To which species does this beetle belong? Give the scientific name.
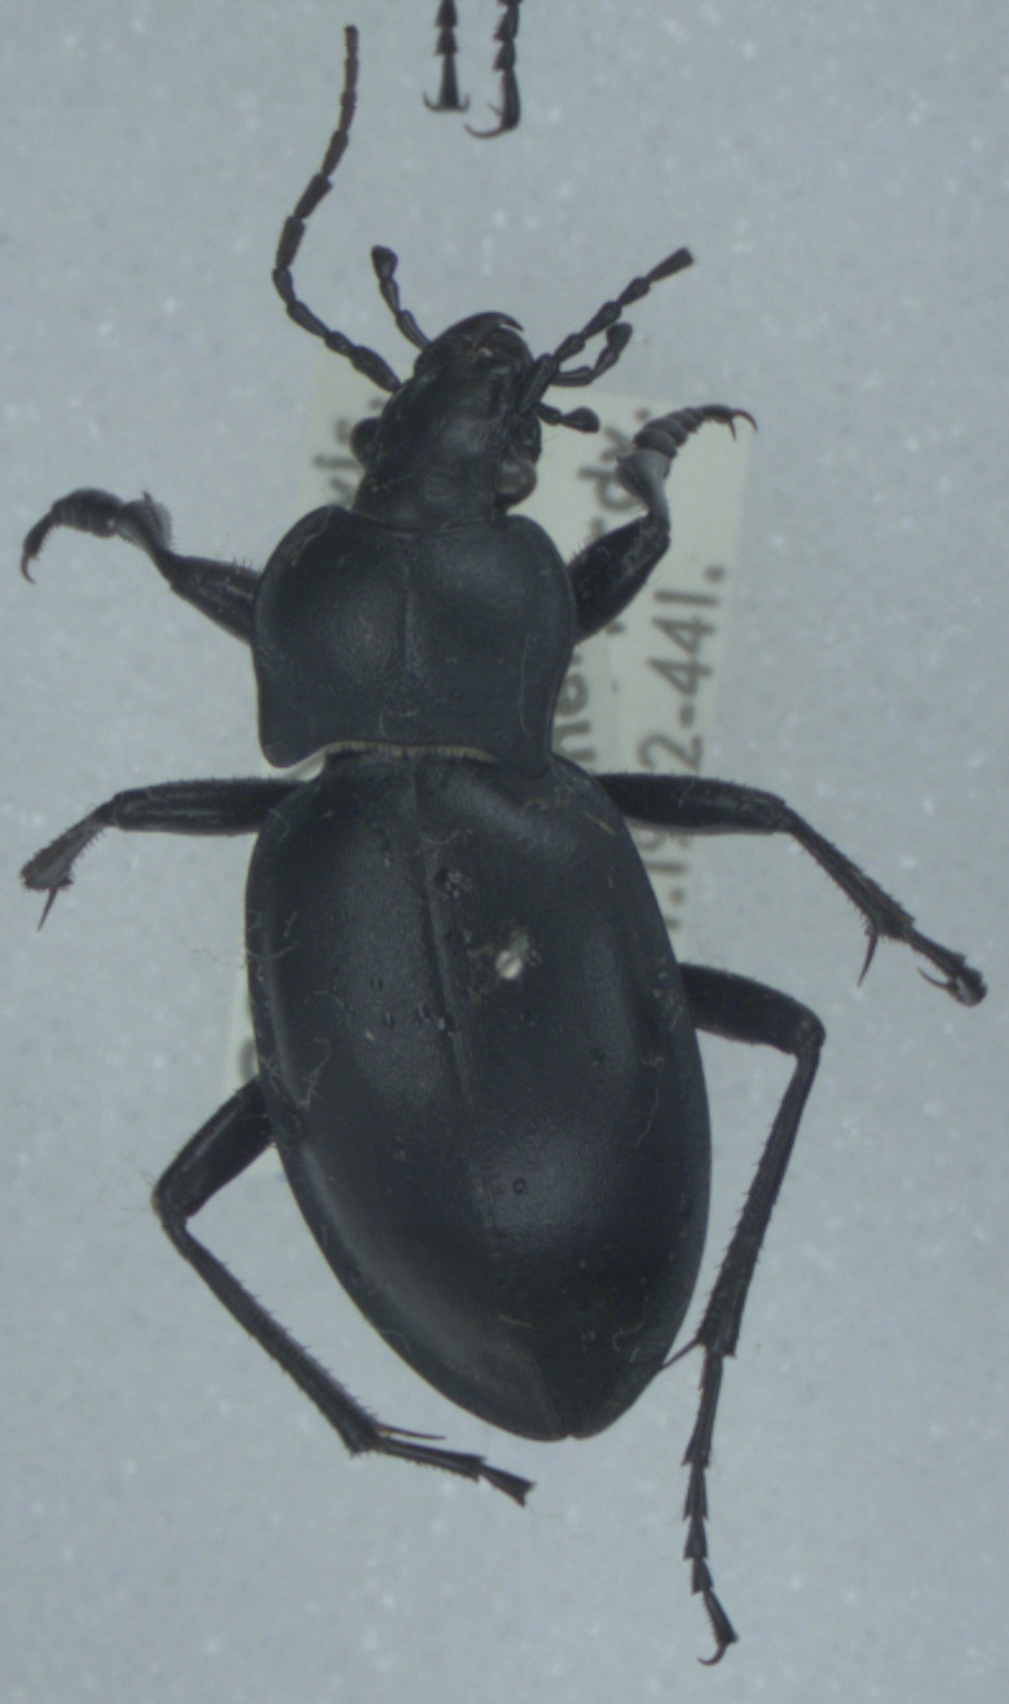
Carabus glabratus
